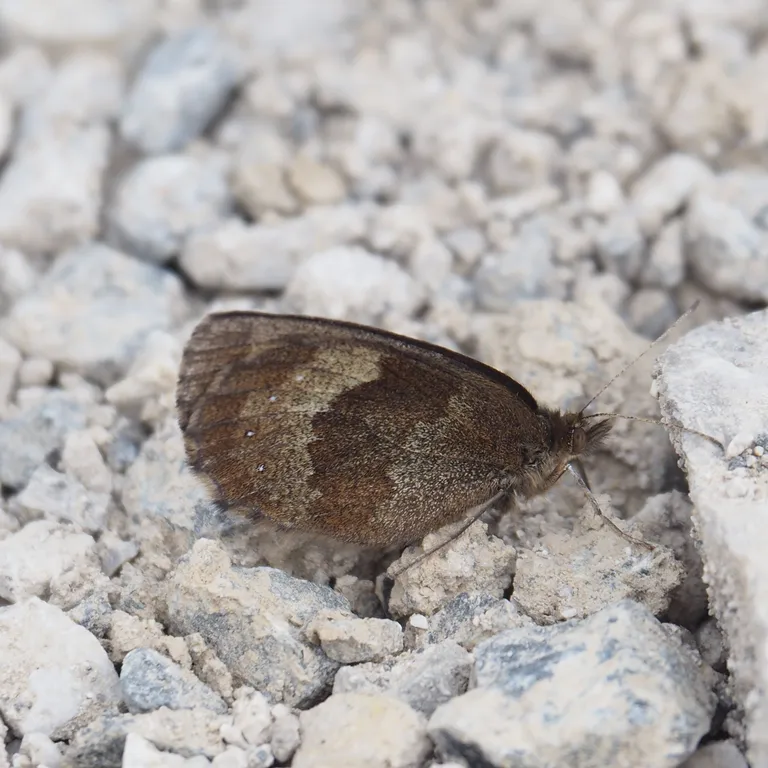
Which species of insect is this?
Erebia aethiops
